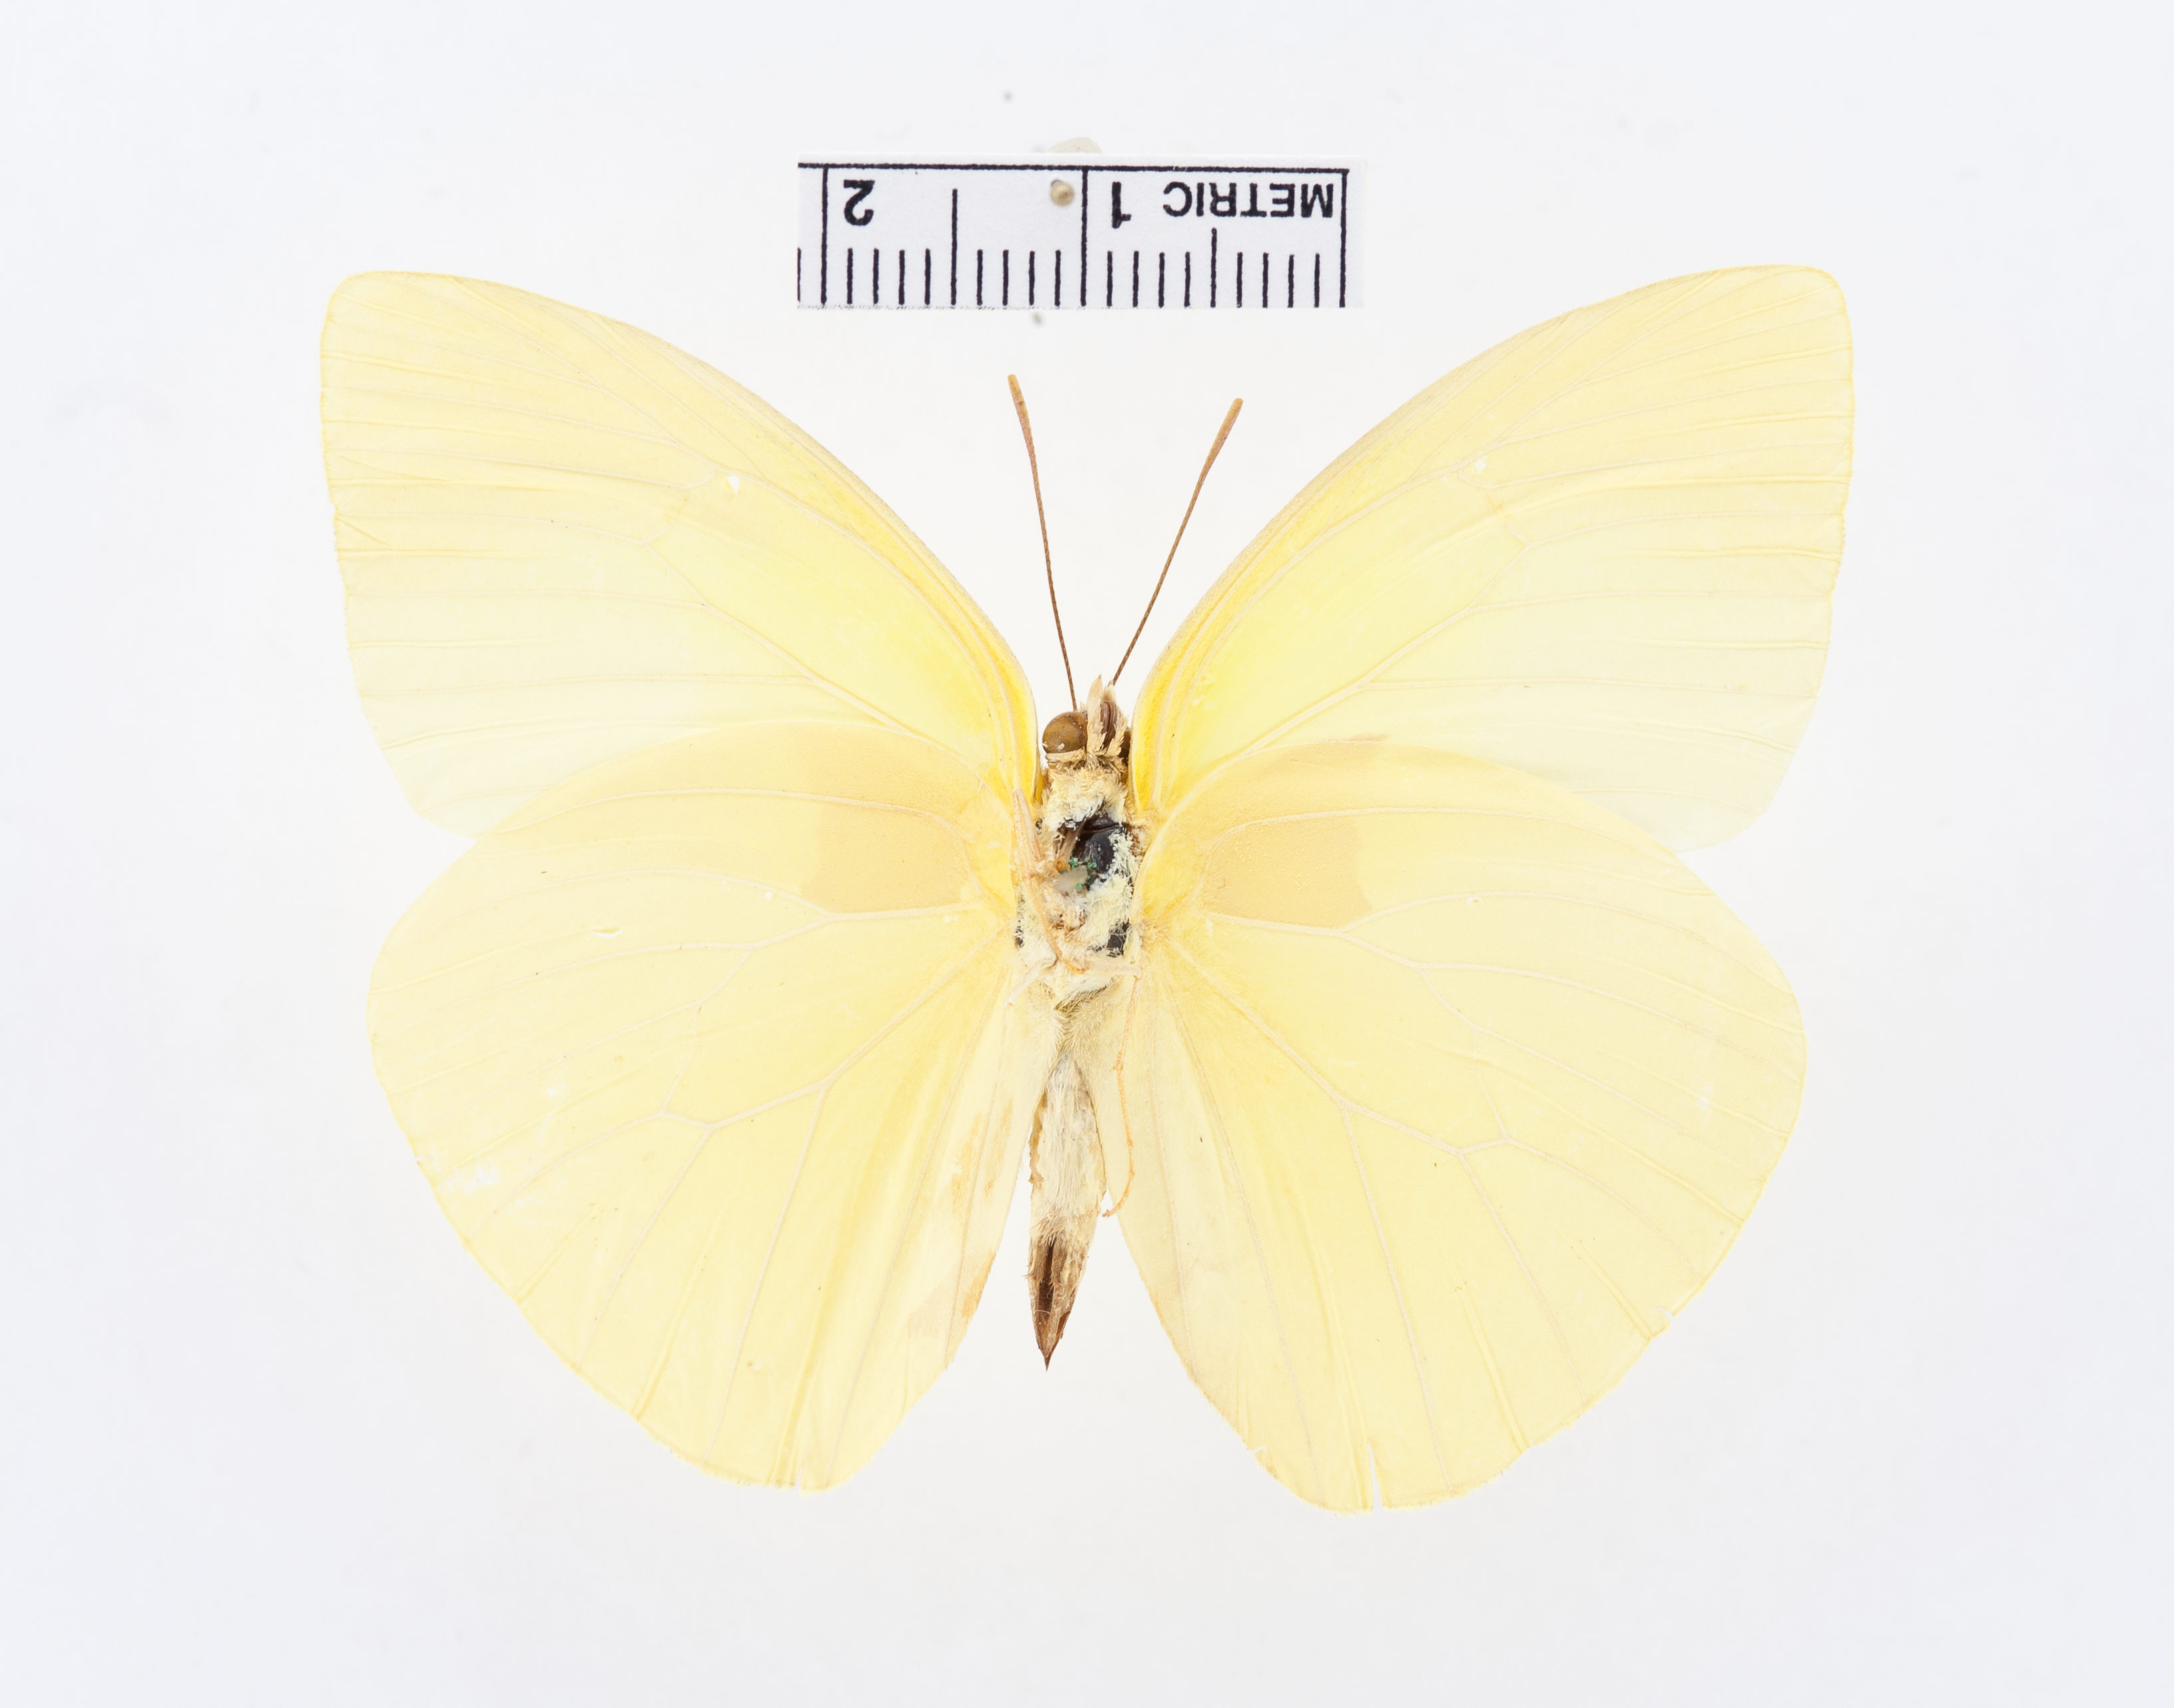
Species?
Catopsilia neleis
